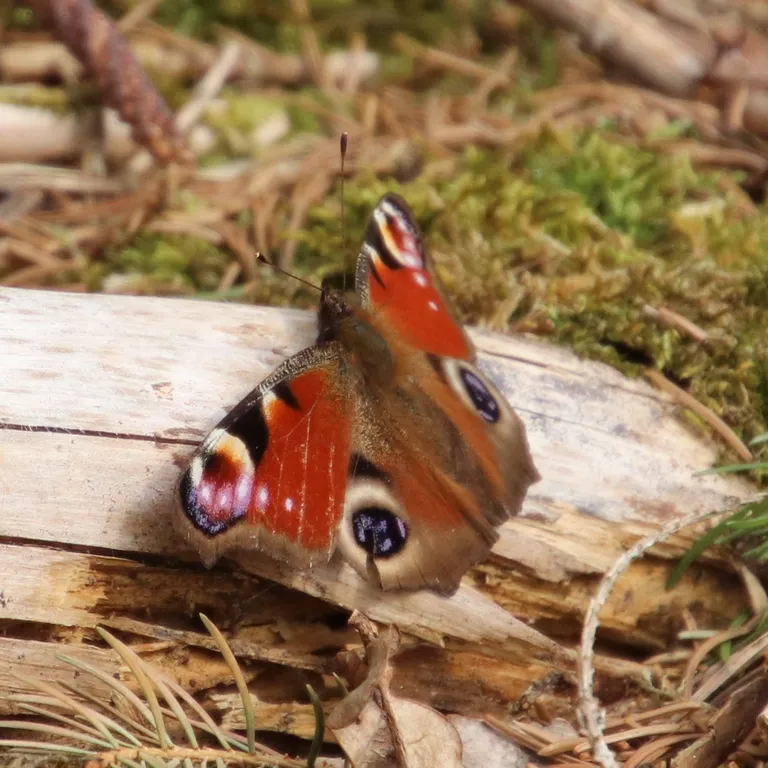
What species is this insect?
Aglais io
